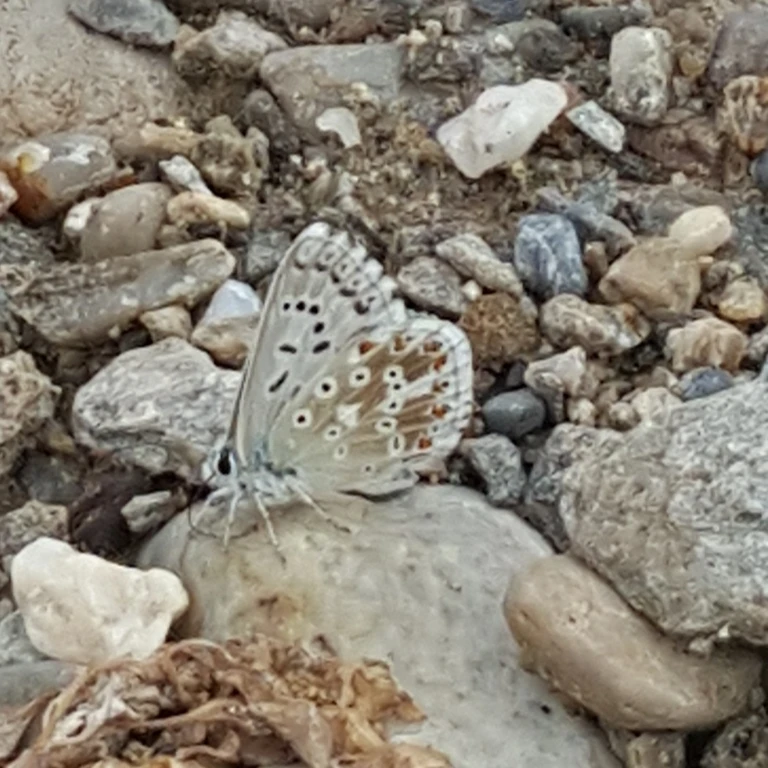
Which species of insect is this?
Lysandra coridon
